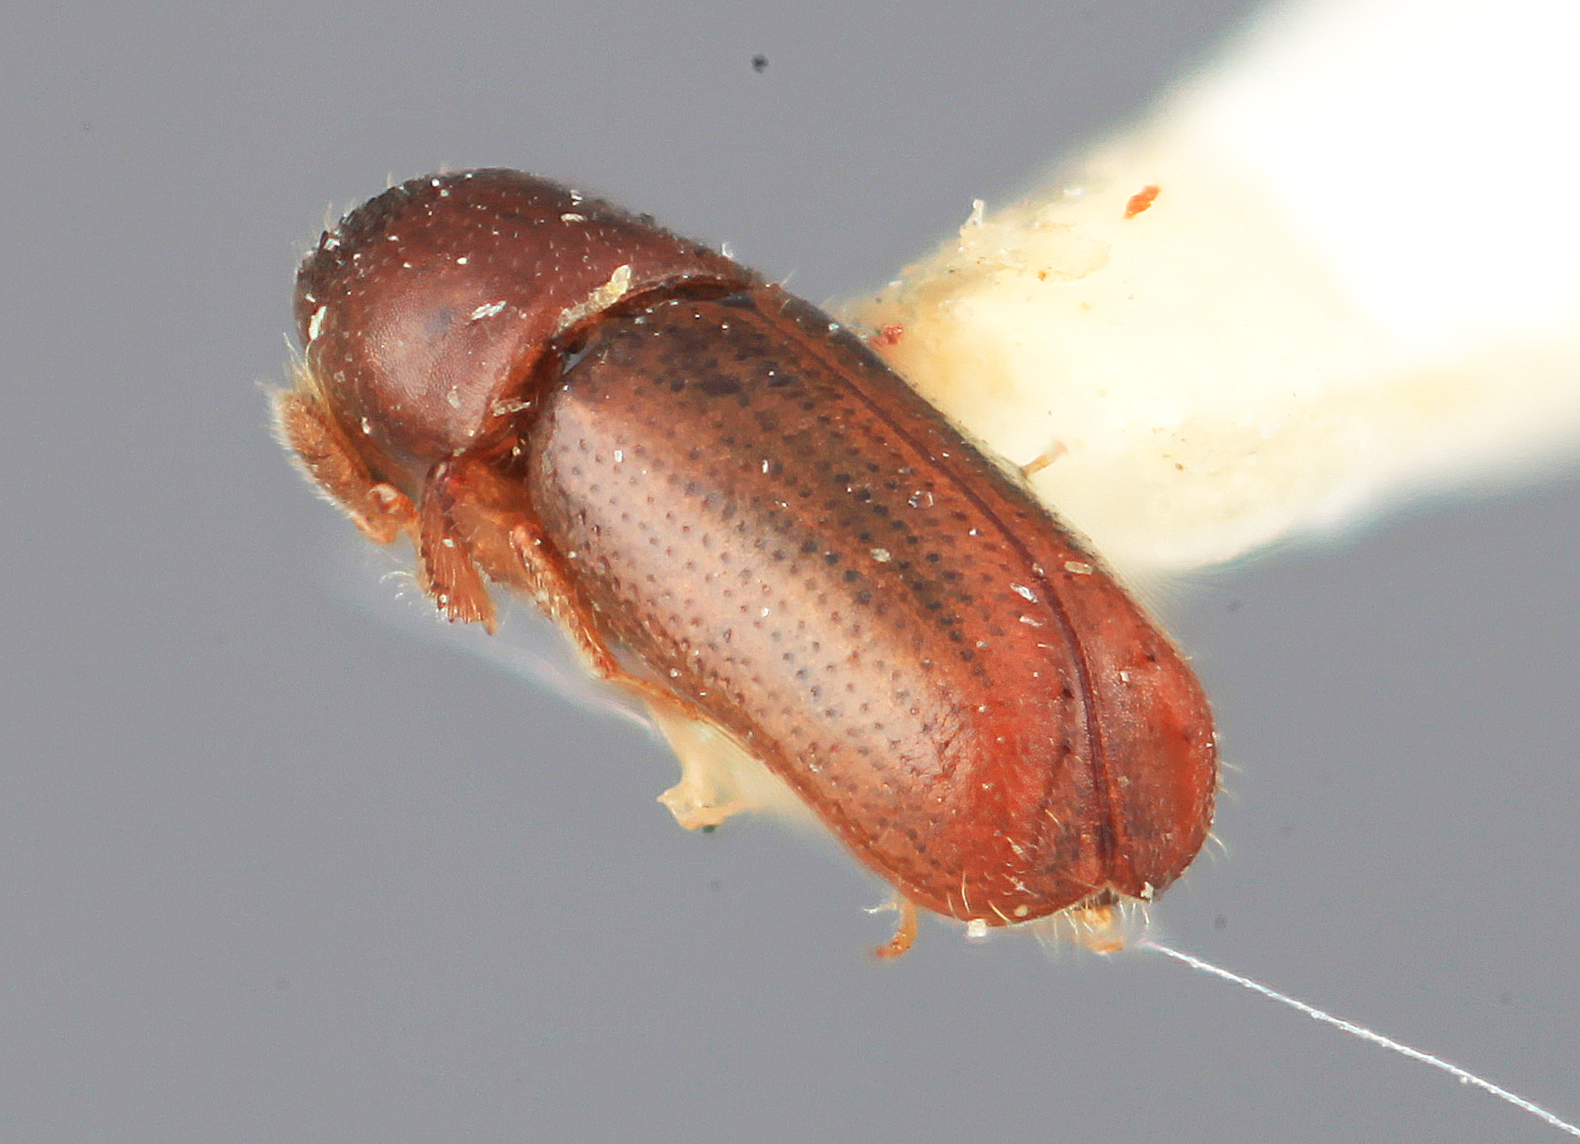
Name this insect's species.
Microcorthylus inermis
